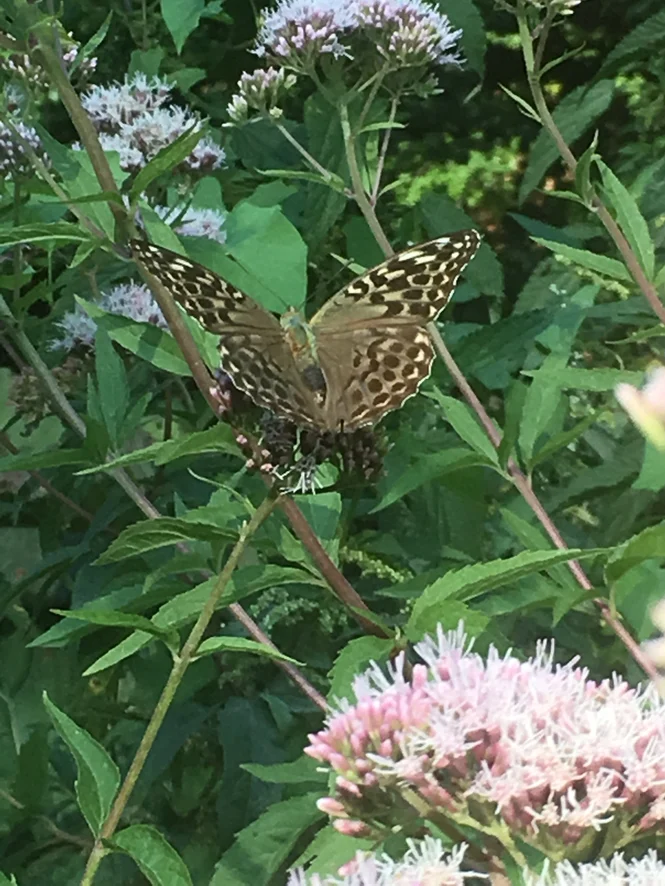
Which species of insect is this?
Argynnis paphia
